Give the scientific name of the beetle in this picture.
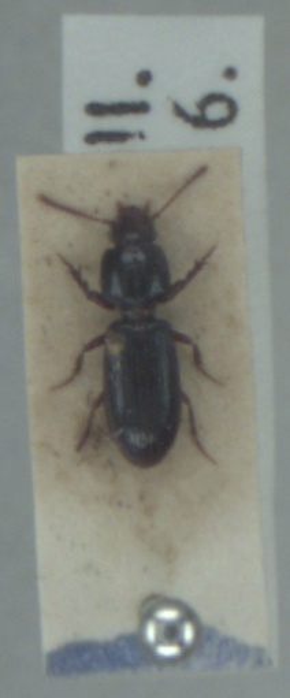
Clivina fossor
